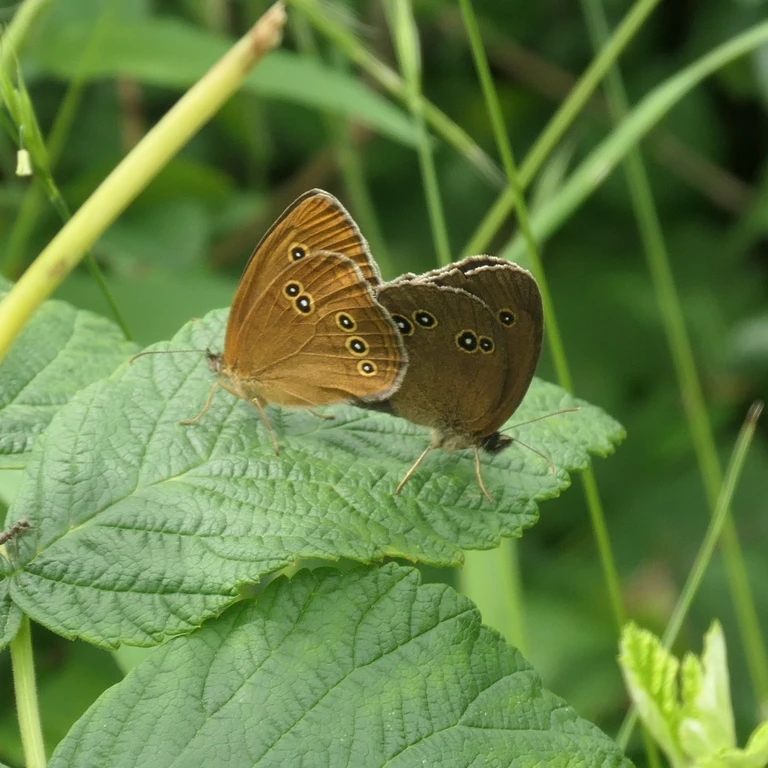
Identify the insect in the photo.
Aphantopus hyperantus
